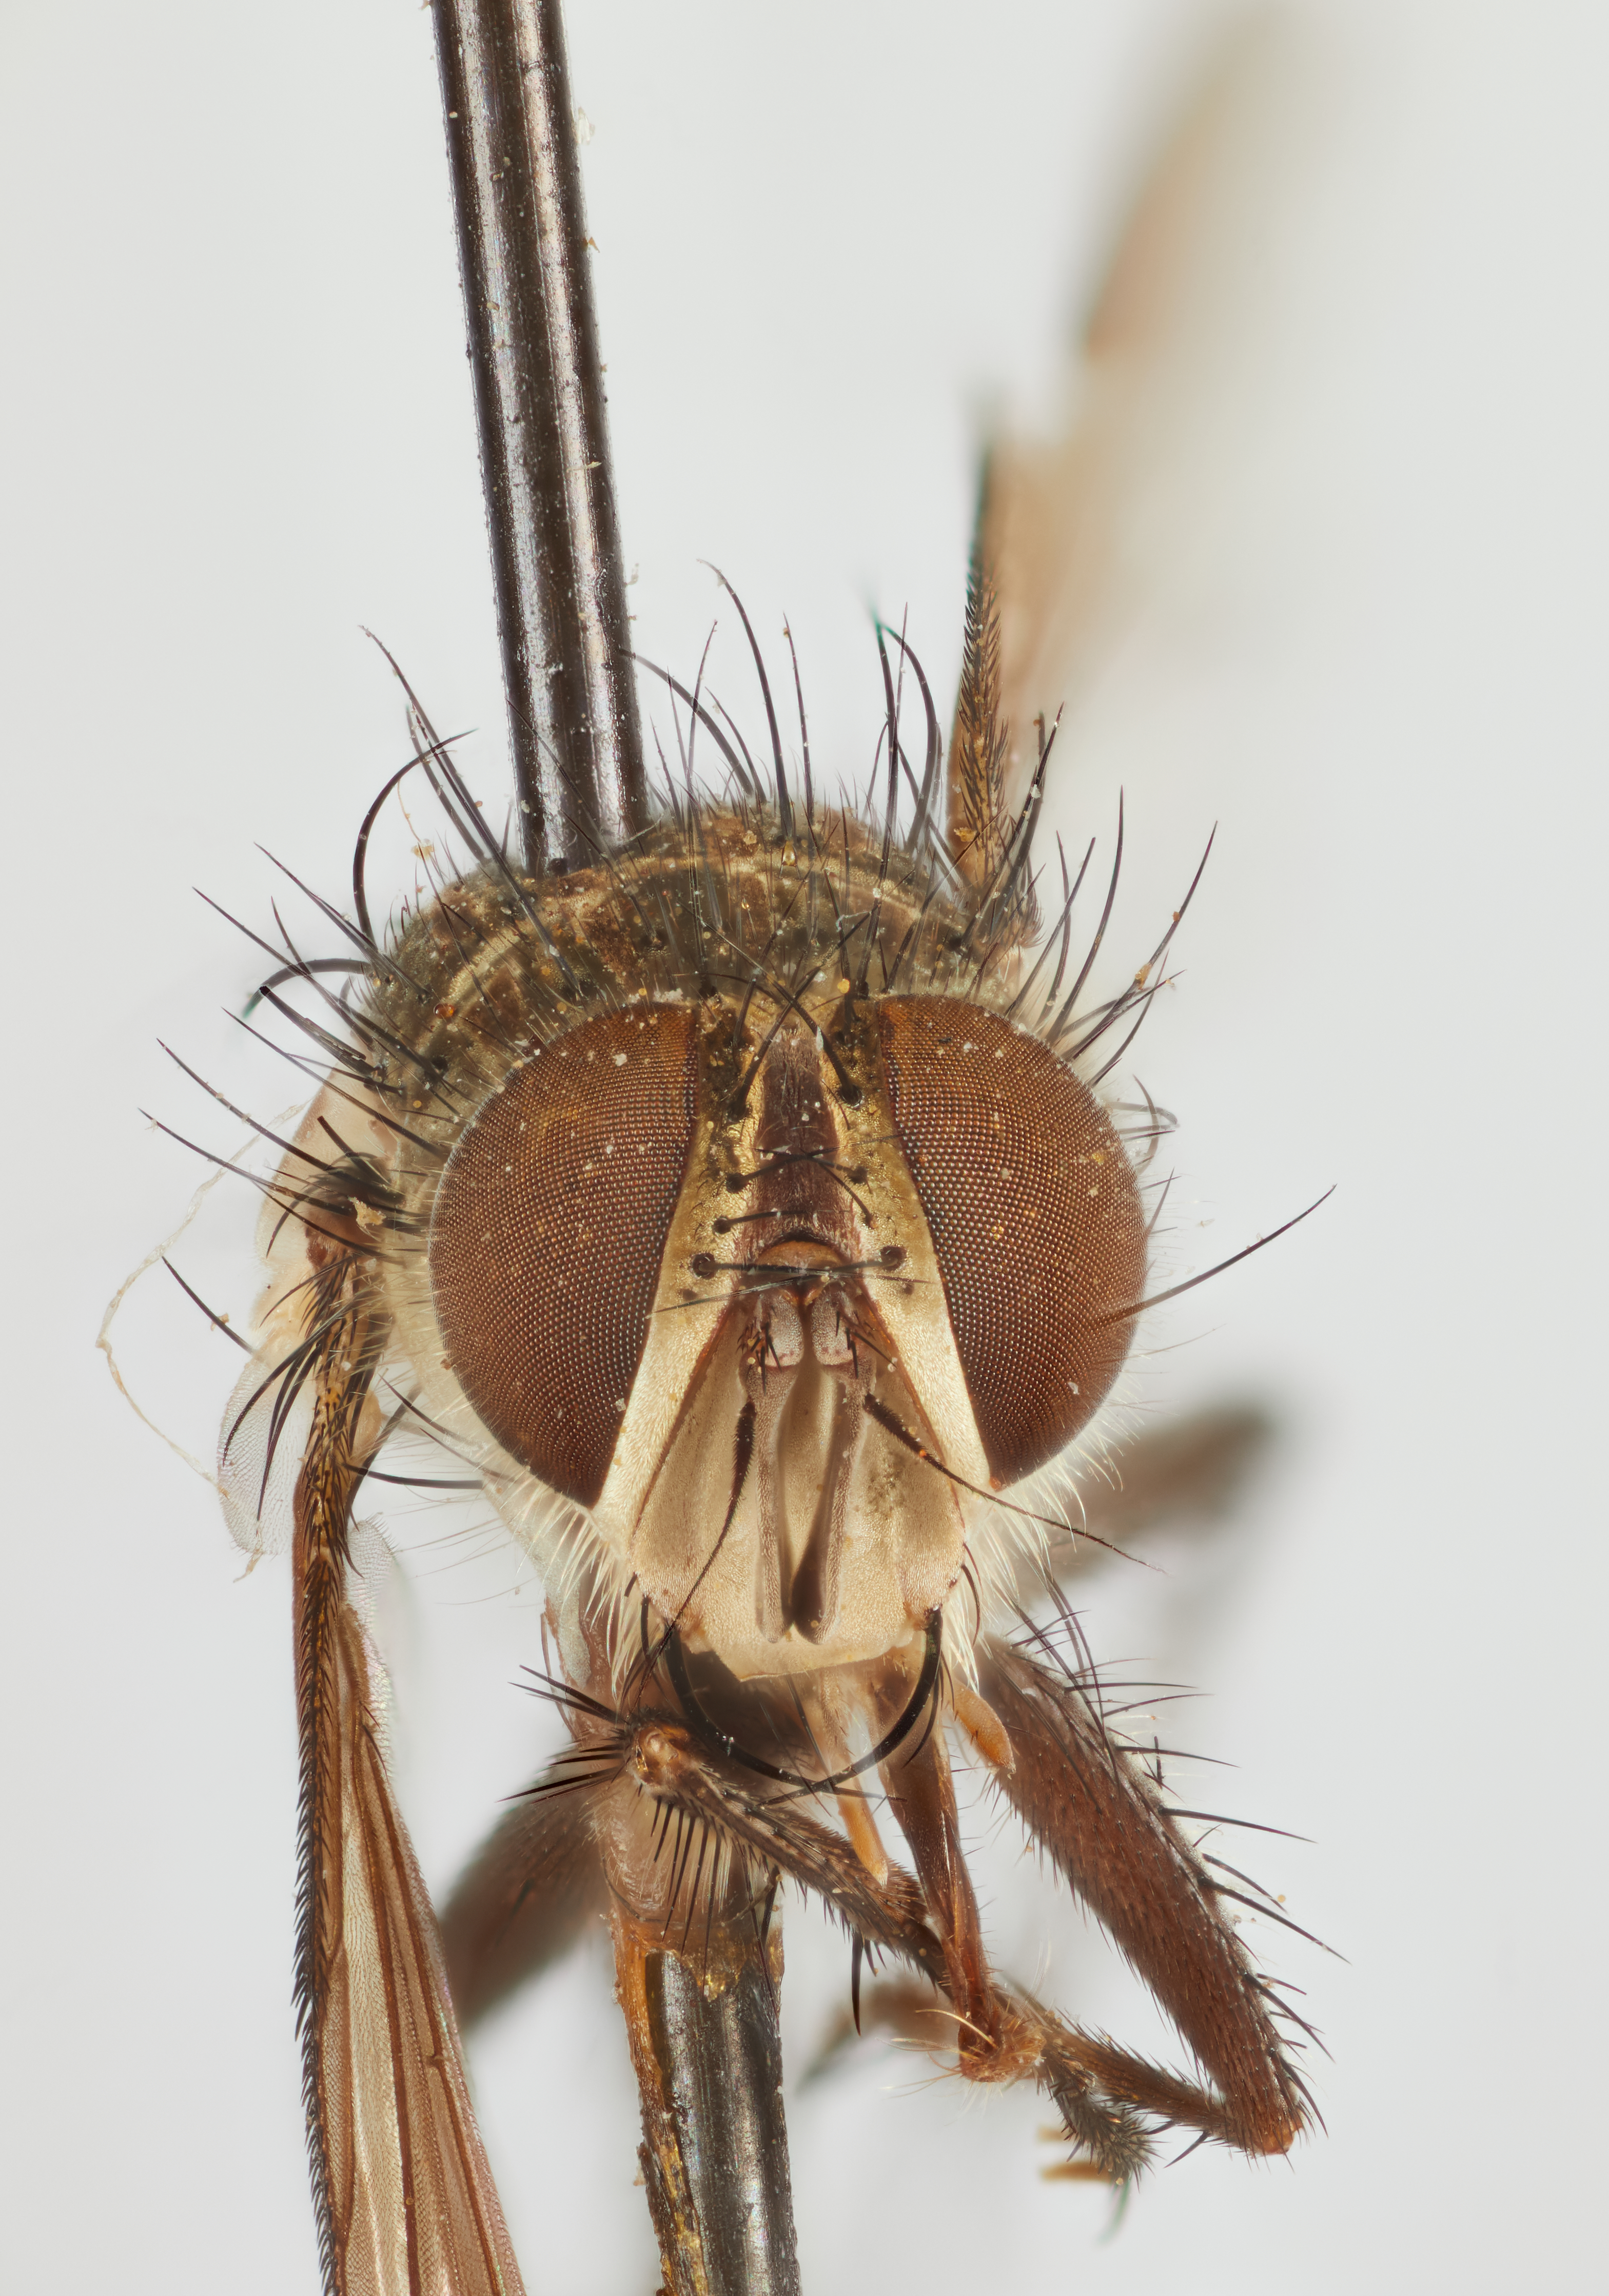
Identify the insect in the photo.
Trichopyrrhosia uruhuasi
